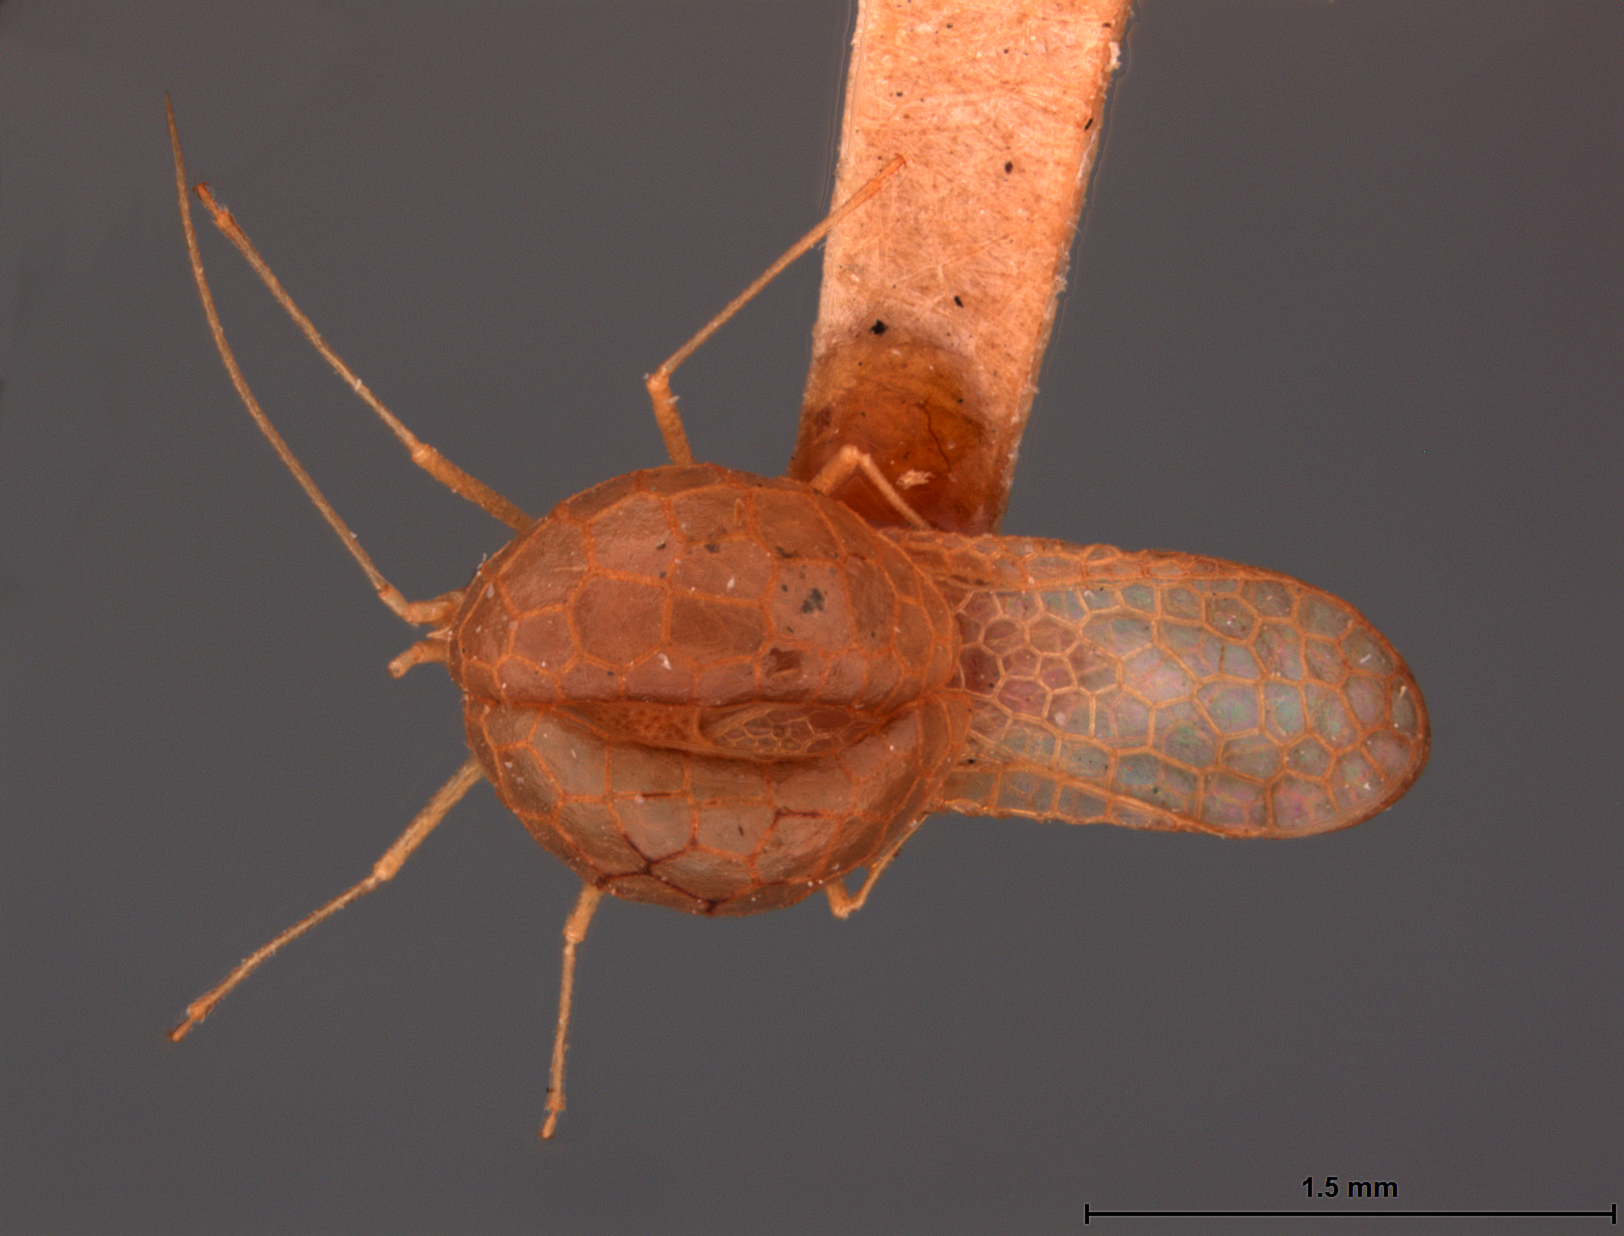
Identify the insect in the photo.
Xenotingis bakeri
